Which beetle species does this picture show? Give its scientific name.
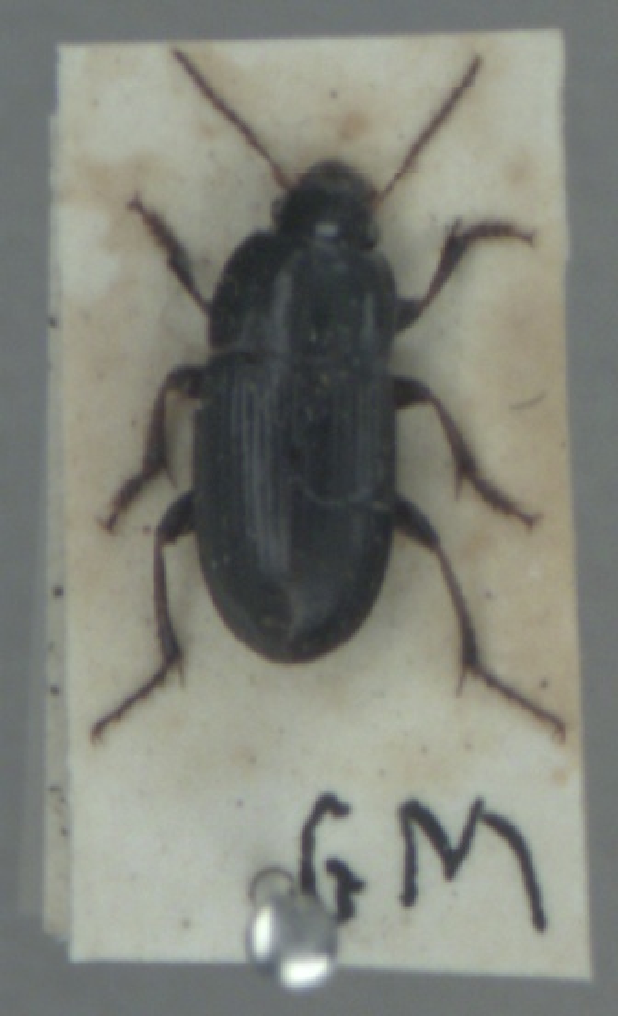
Harpalus anxius
